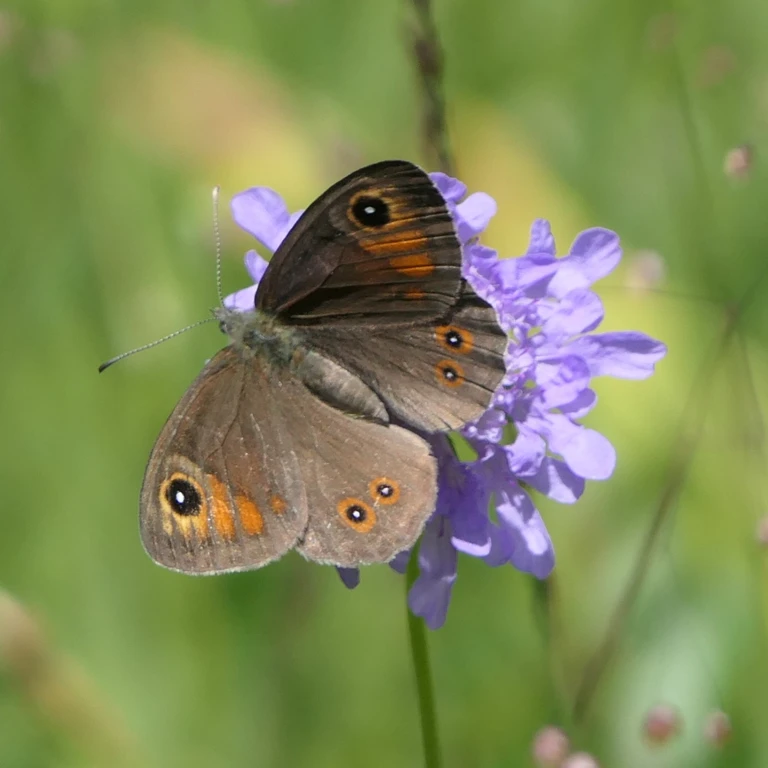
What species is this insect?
Lasiommata maera (also Pararge maera)
